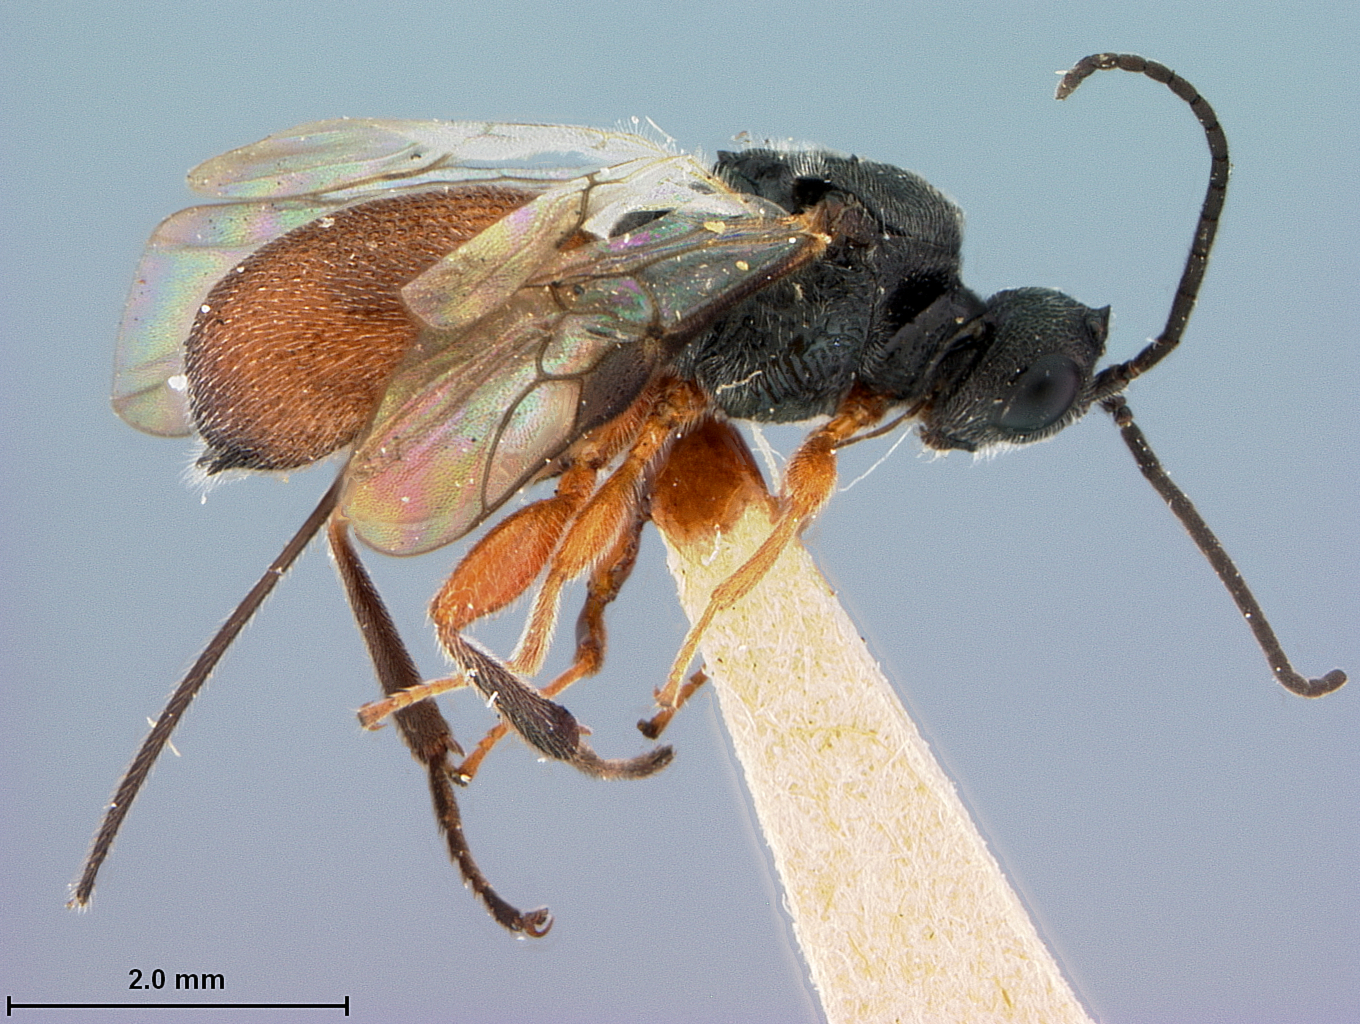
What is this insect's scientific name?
Urosigalphus forbesi
